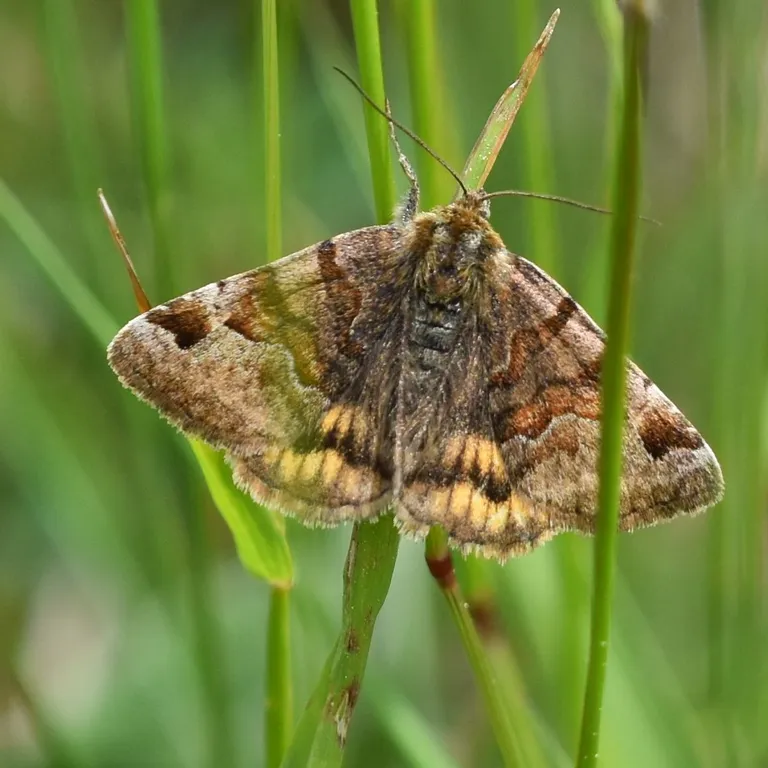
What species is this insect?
Euclidia glyphica
